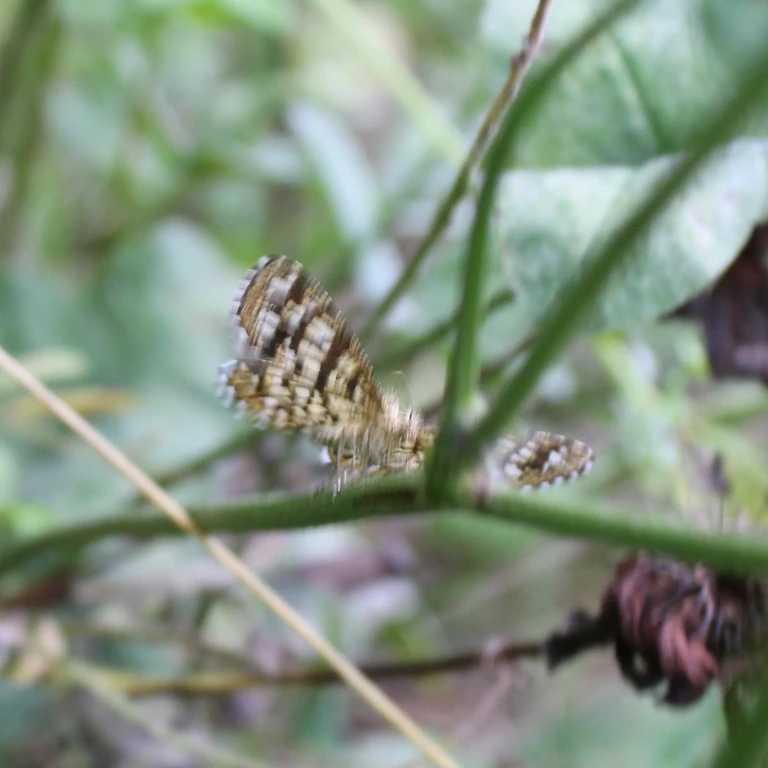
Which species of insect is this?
Chiasmia clathrata
